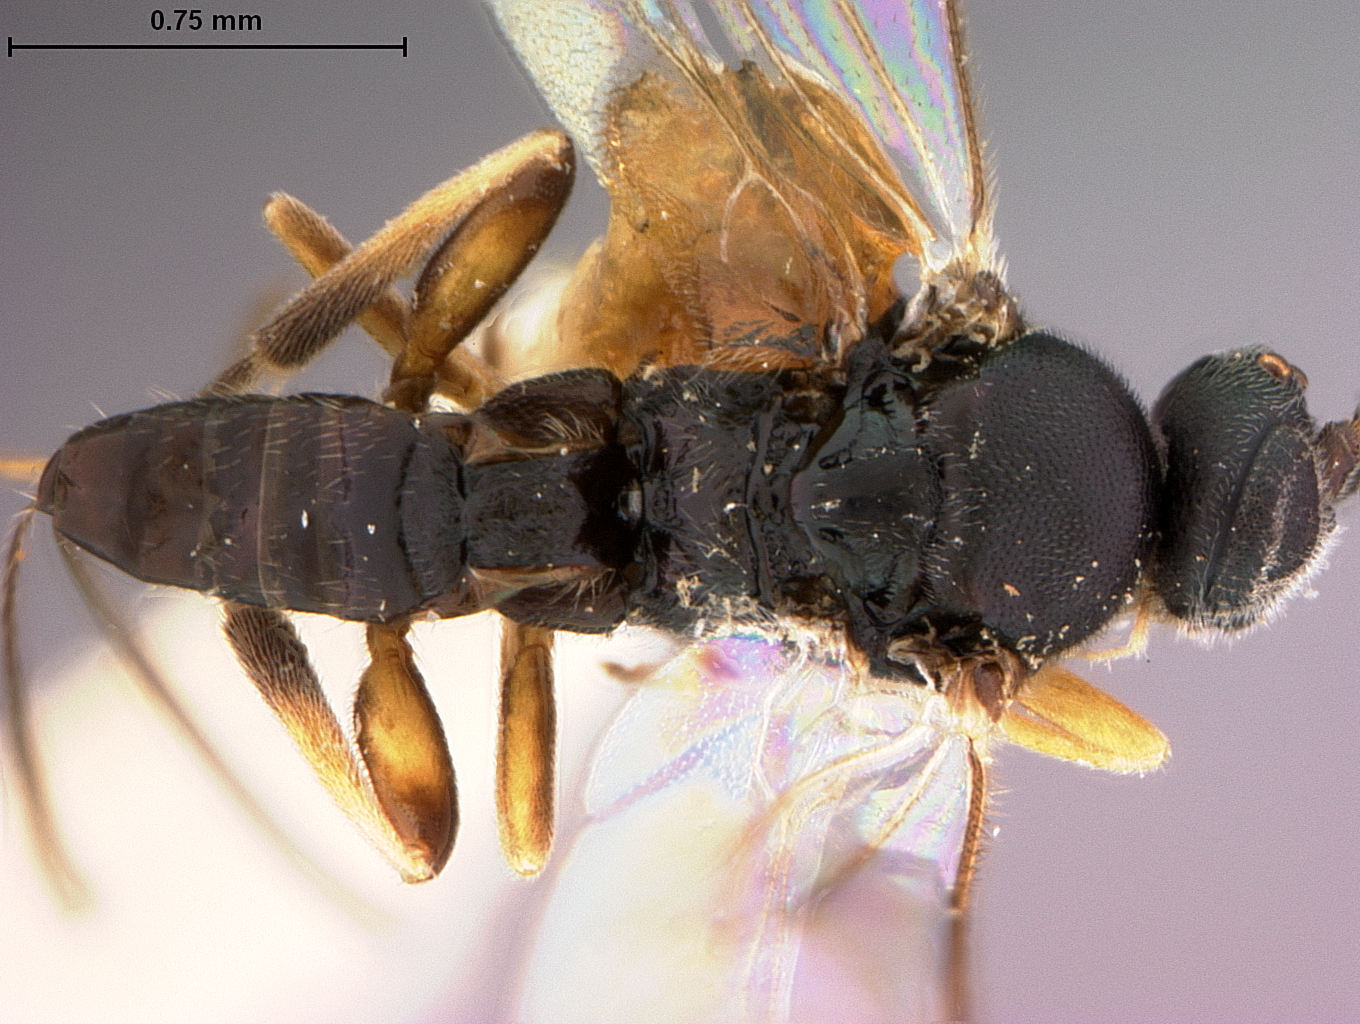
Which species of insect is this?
Apanteles californicus
